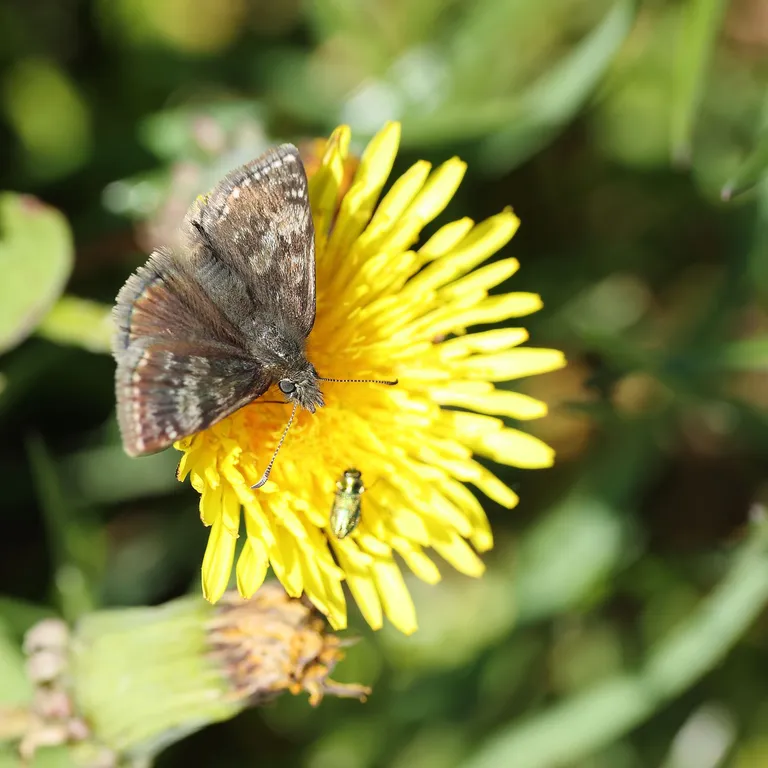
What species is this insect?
Erynnis tages
